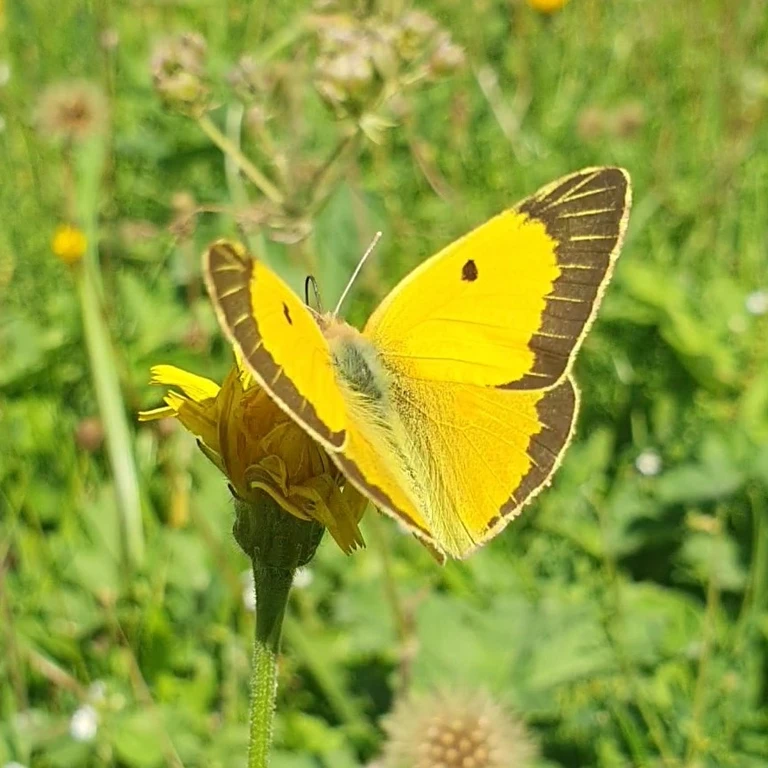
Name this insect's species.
Colias croceus
